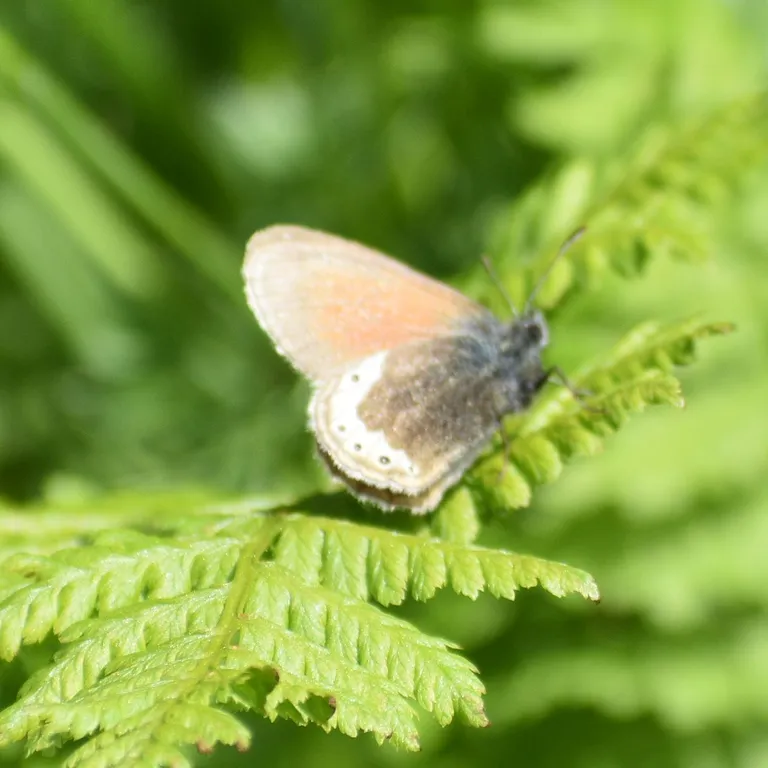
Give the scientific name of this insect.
Coenonympha gardetta
